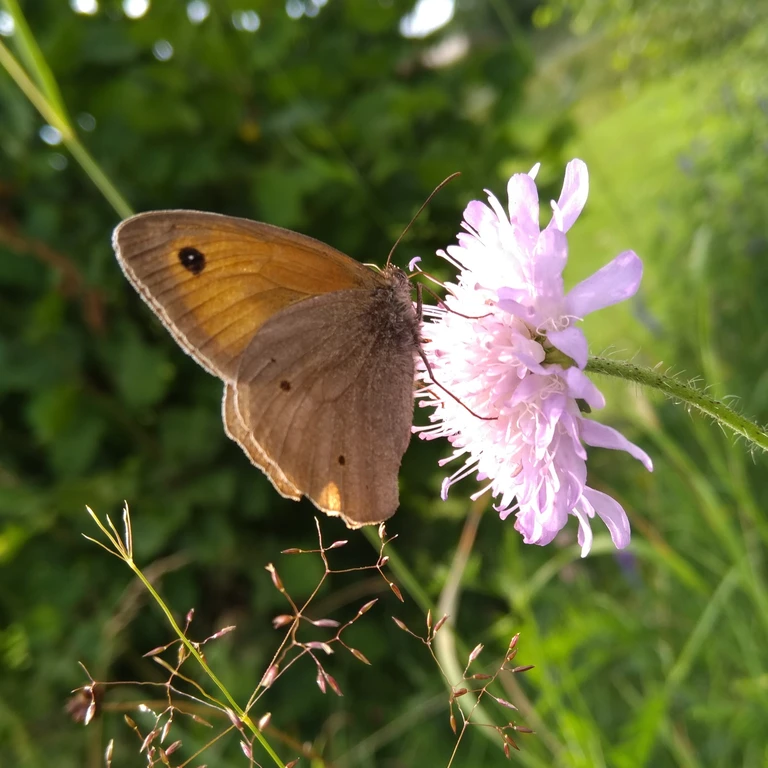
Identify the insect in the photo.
Maniola jurtina
